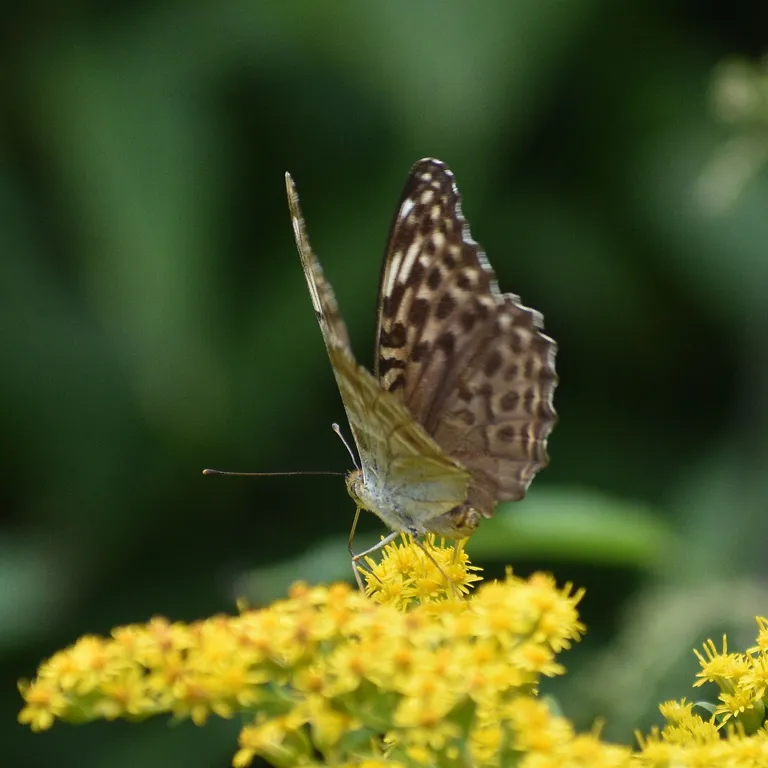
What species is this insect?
Argynnis paphia
